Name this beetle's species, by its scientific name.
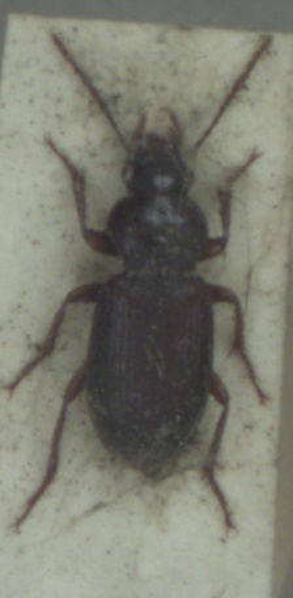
Ophonus cordatus
